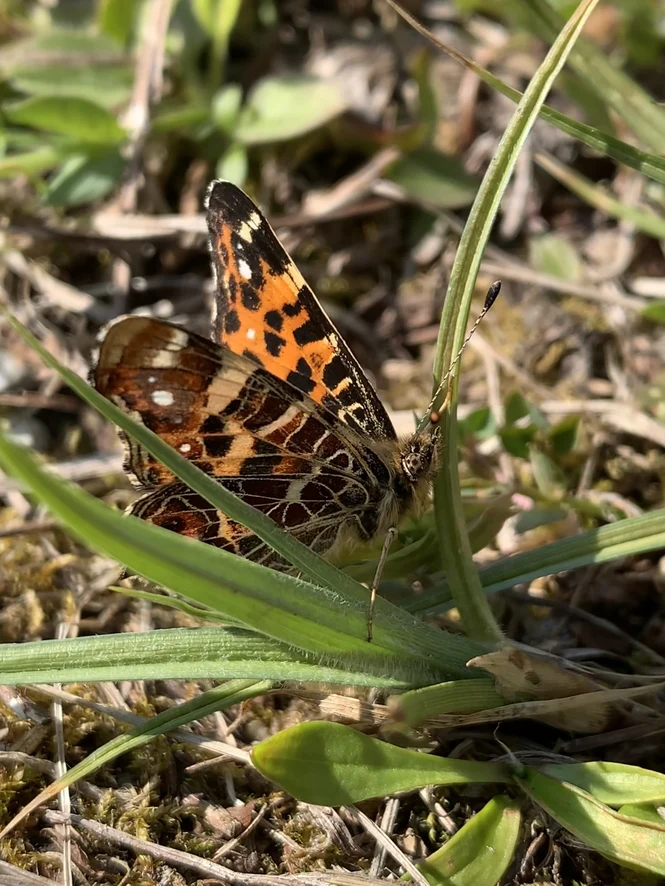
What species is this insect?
Araschnia levana
